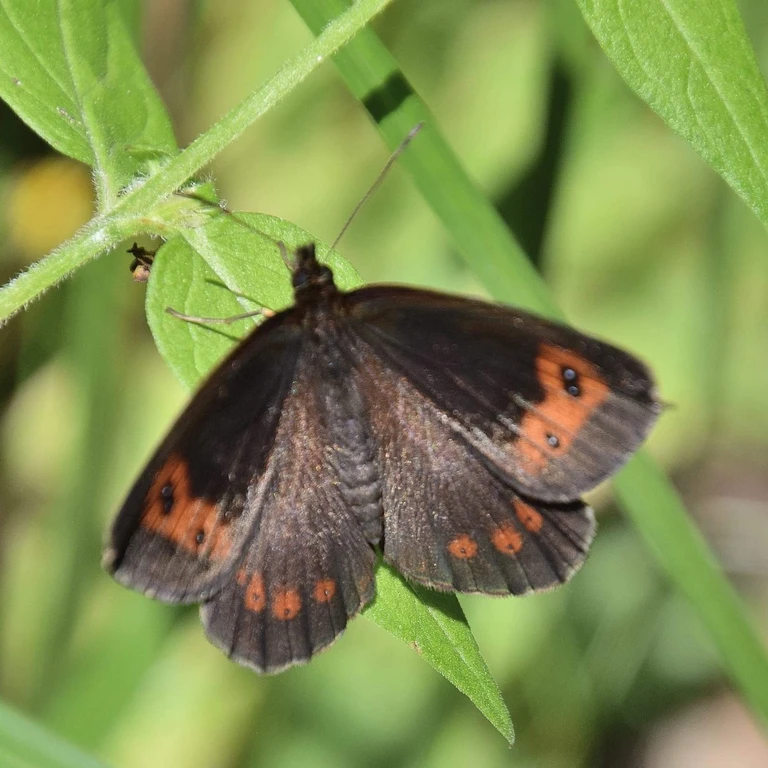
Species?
Erebia aethiops
